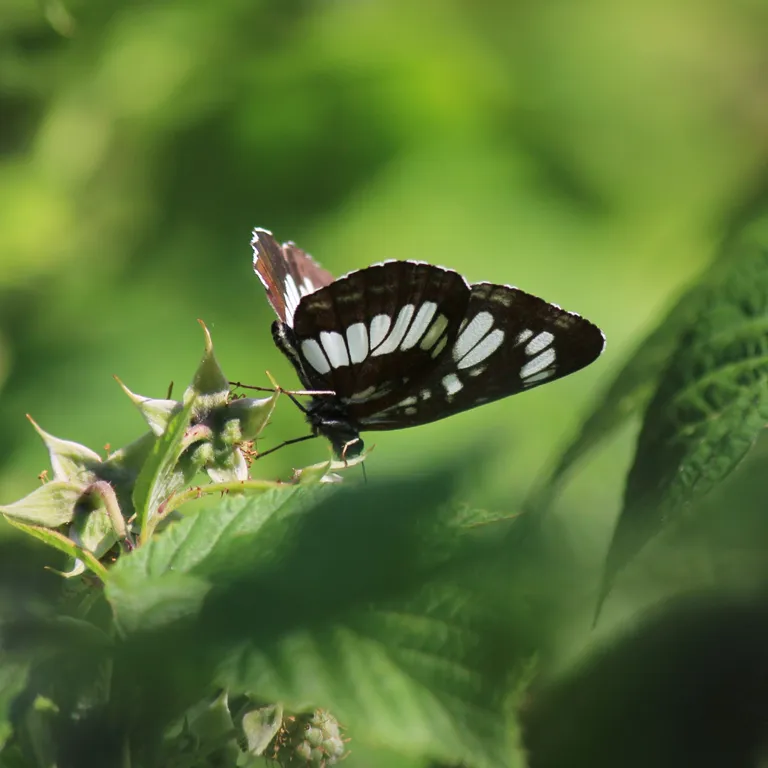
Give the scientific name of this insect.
Neptis rivularis
